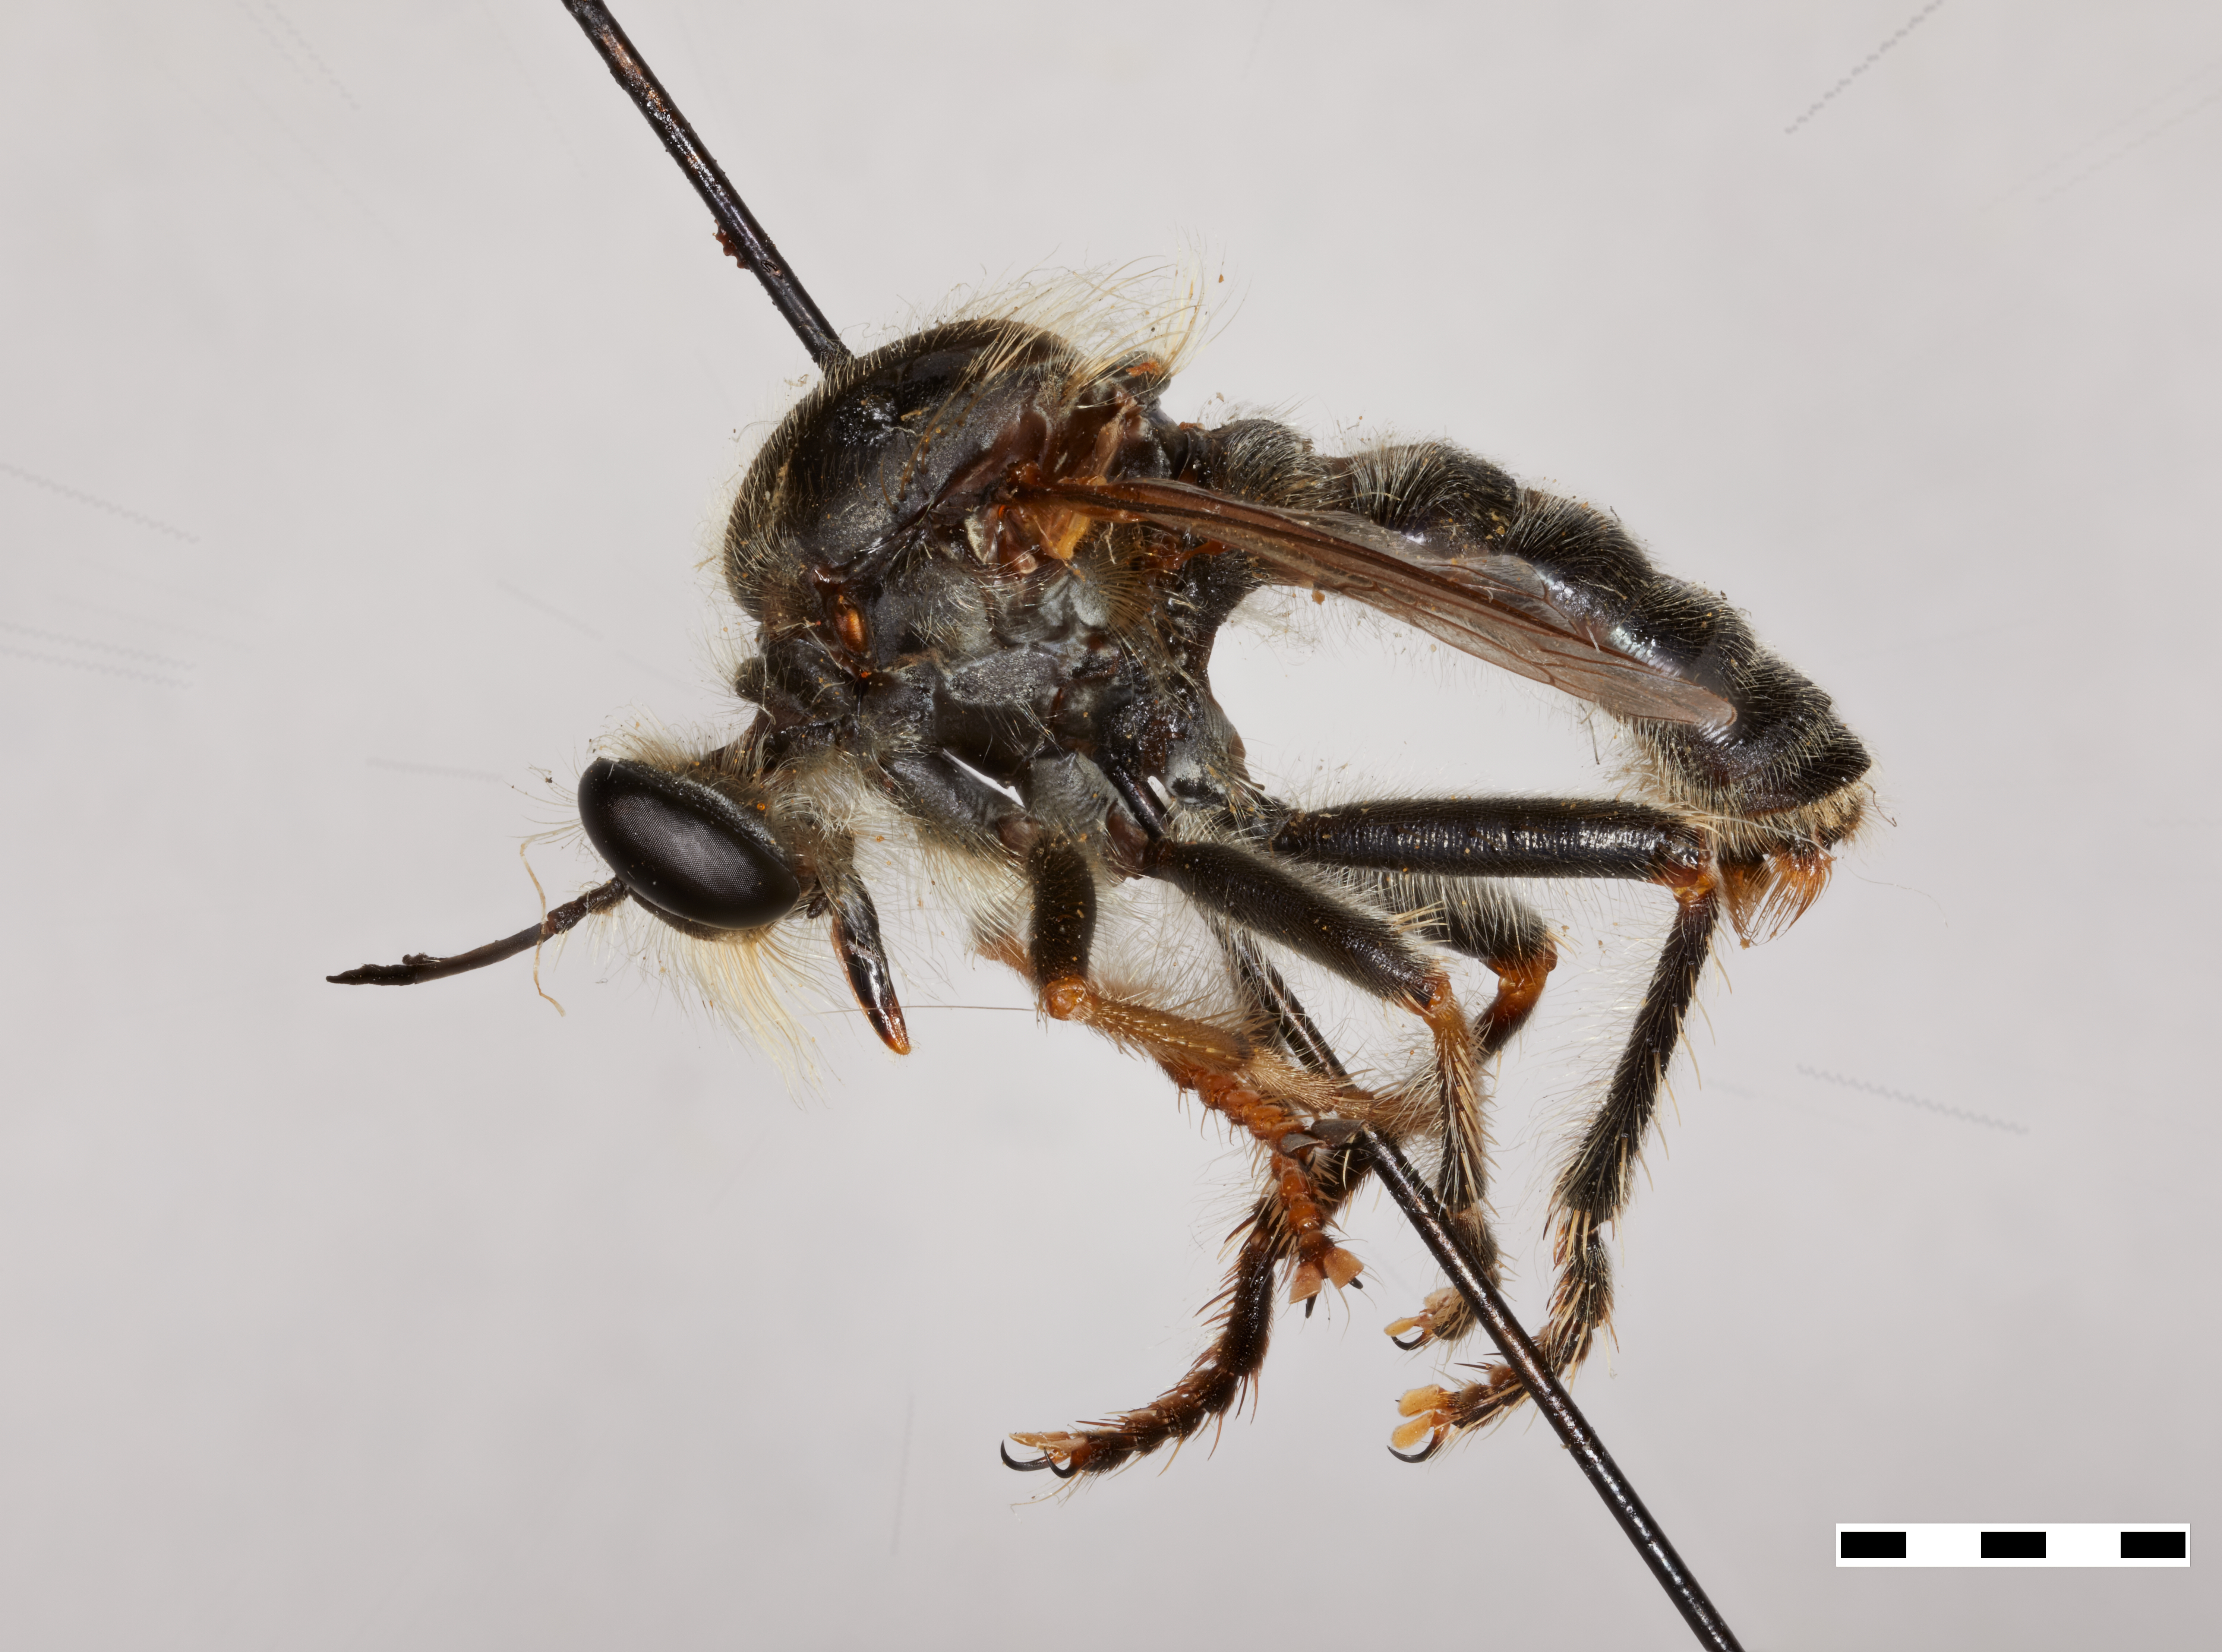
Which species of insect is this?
Ceraturgus mitchelli
